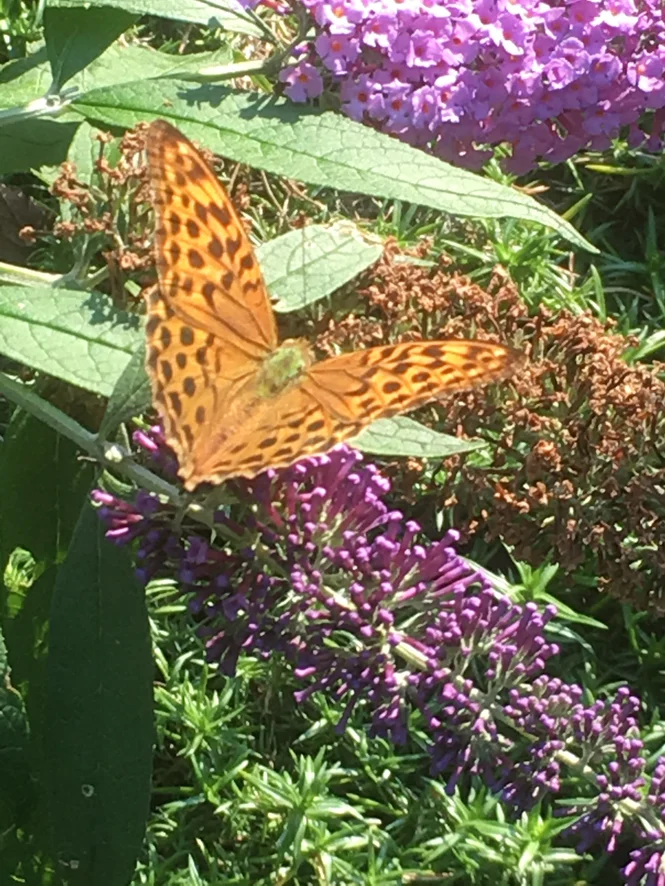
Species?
Argynnis paphia
